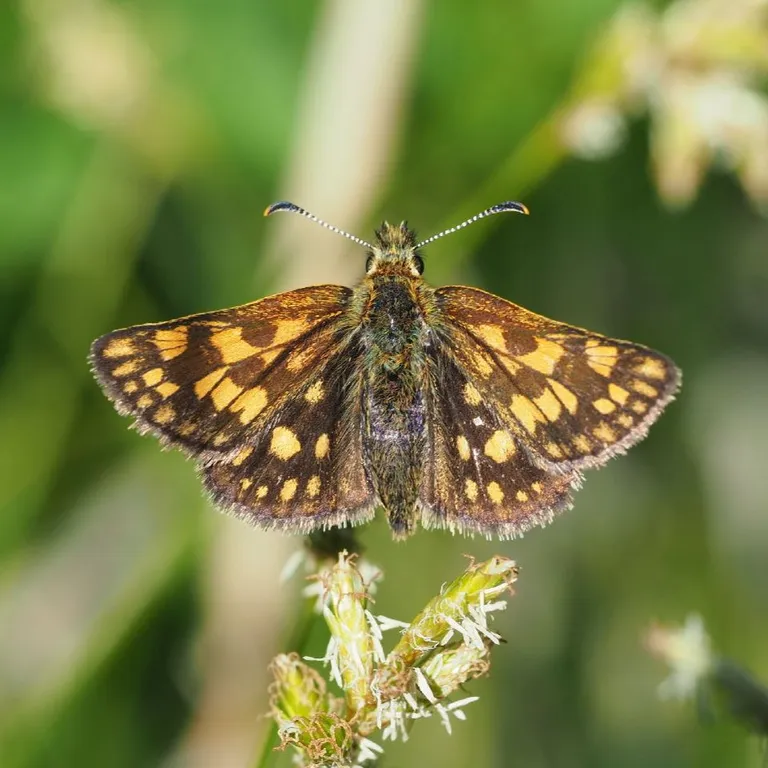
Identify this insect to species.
Carterocephalus palaemon
